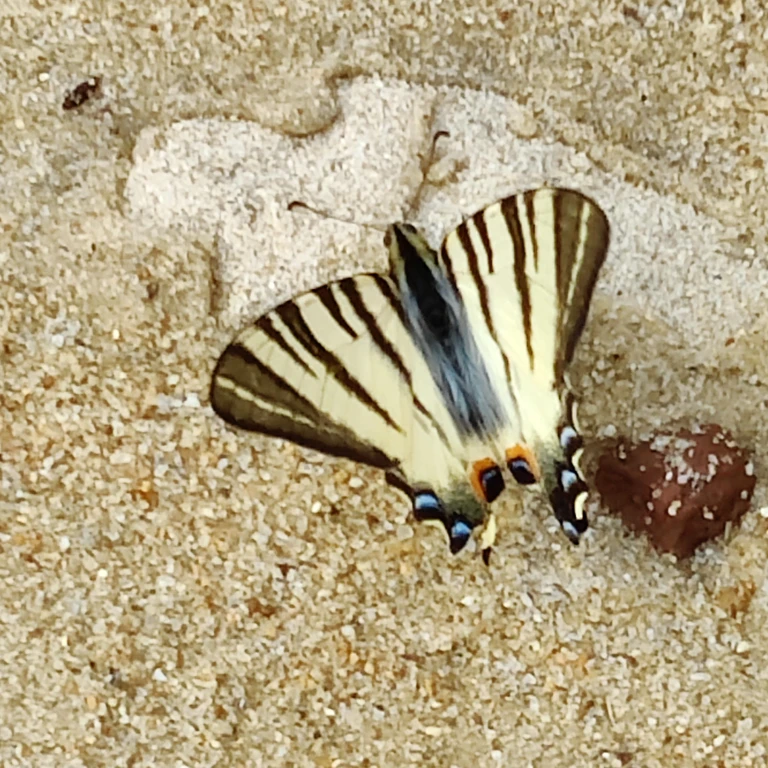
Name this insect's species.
Iphiclides podalirius
